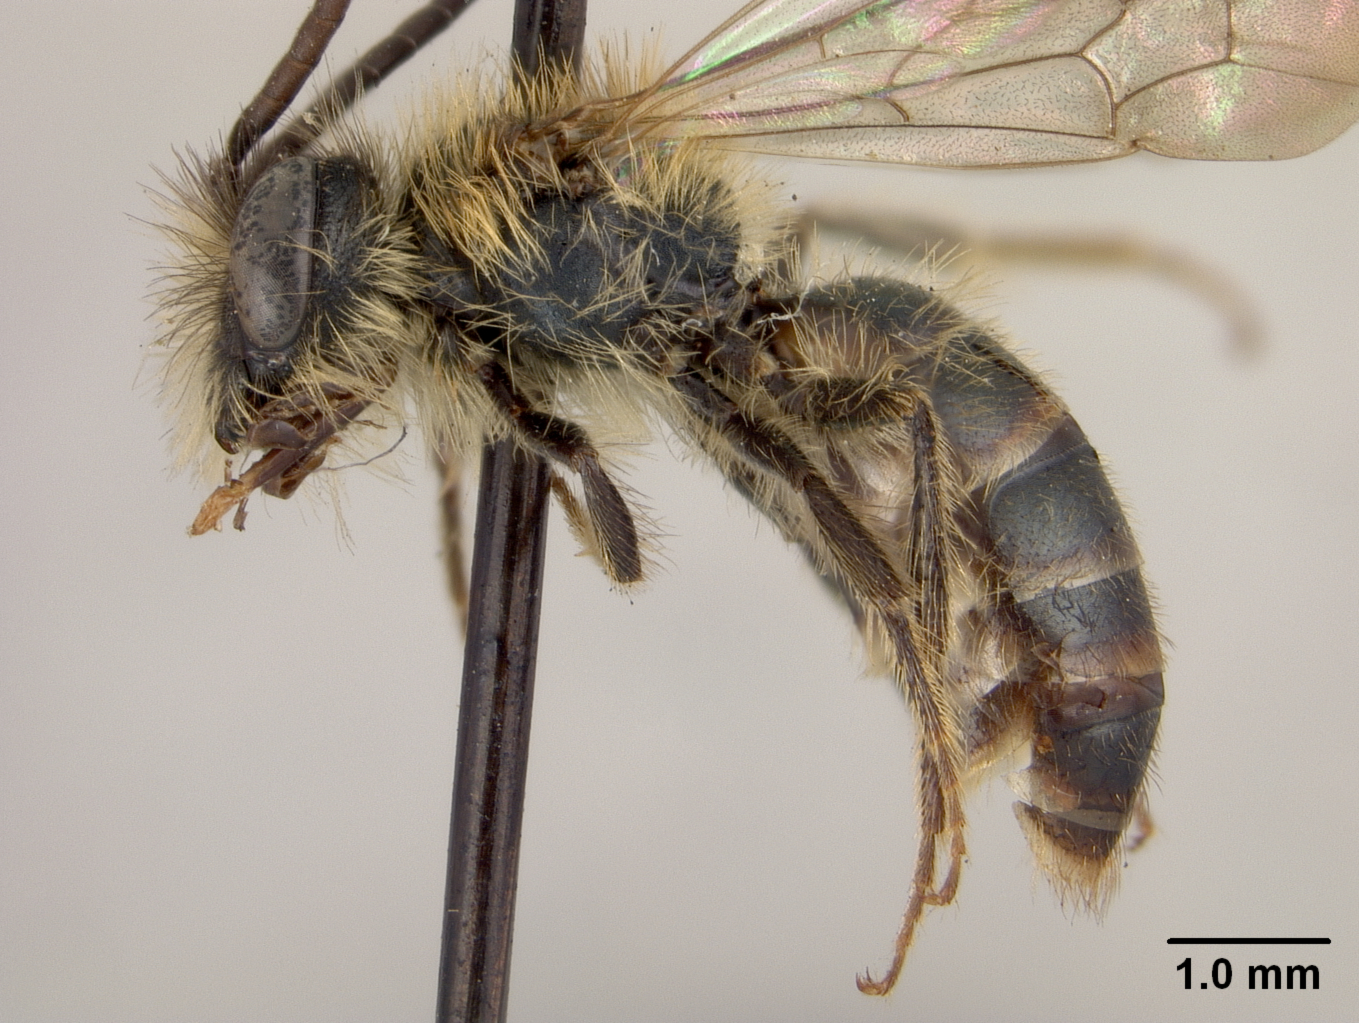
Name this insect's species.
Andrena claremonti
